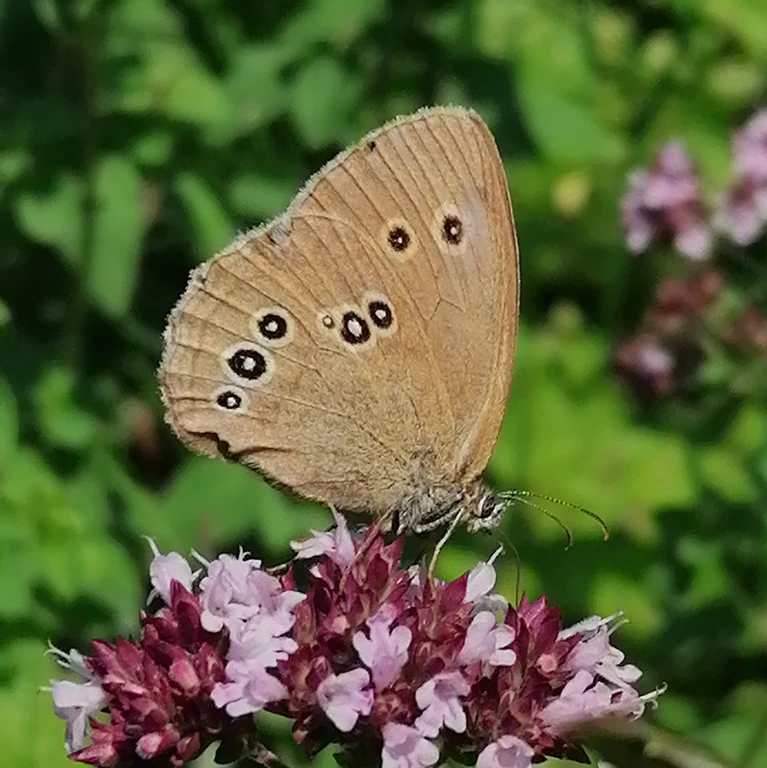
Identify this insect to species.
Aphantopus hyperantus
